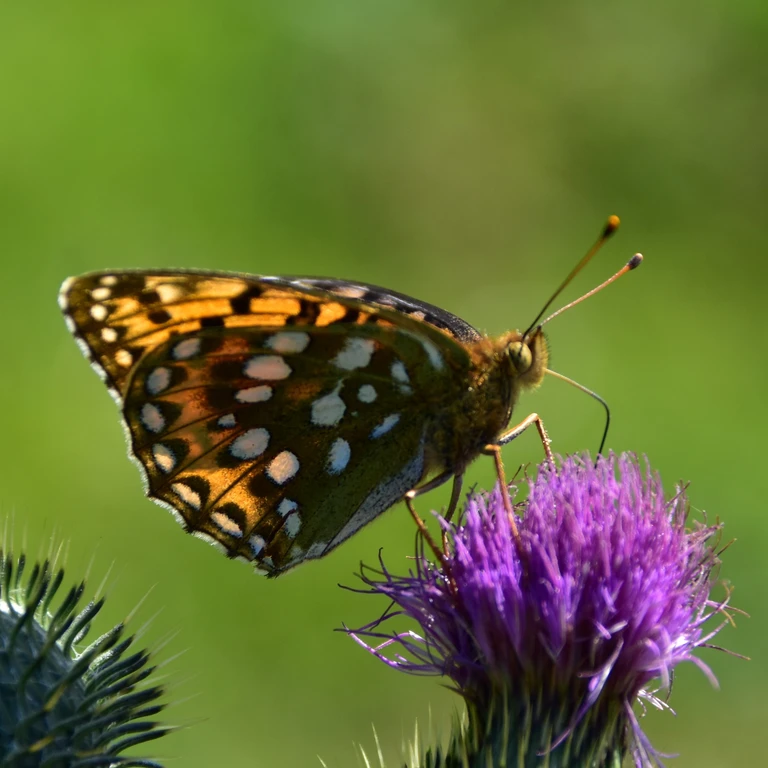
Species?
Speyeria aglaja
